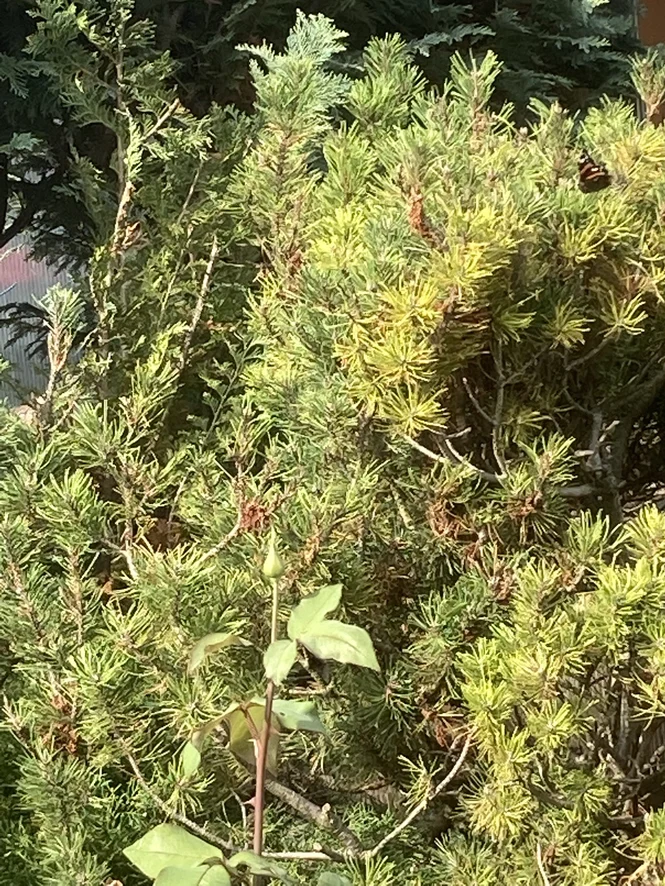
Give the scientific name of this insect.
Vanessa atalanta
